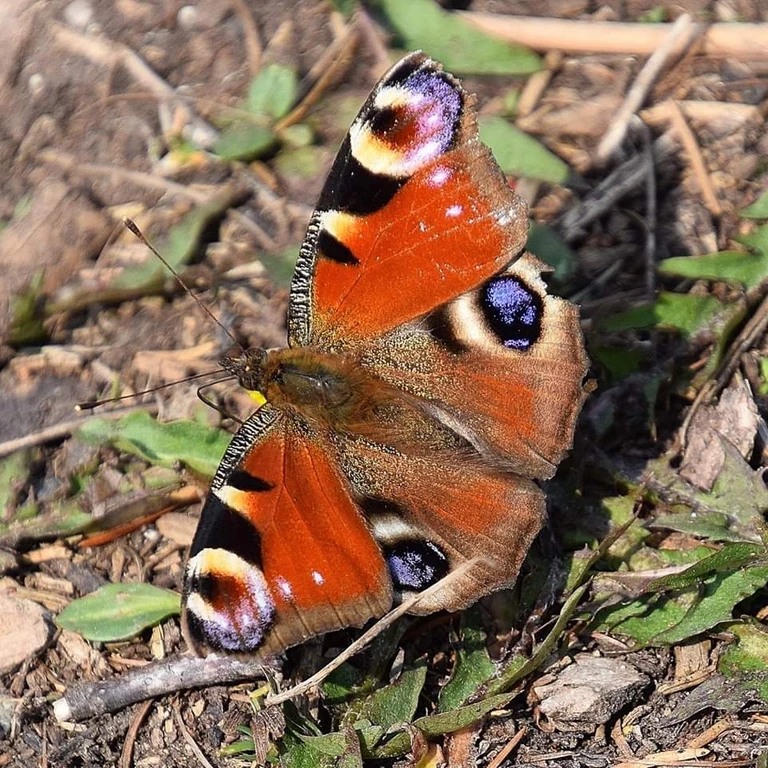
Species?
Aglais io
